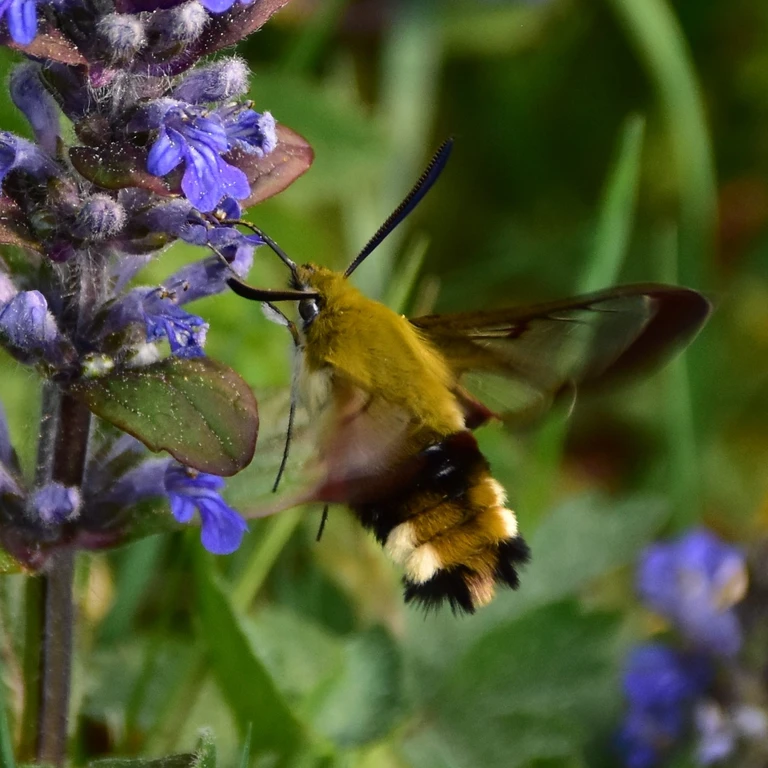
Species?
Hemaris fuciformis
